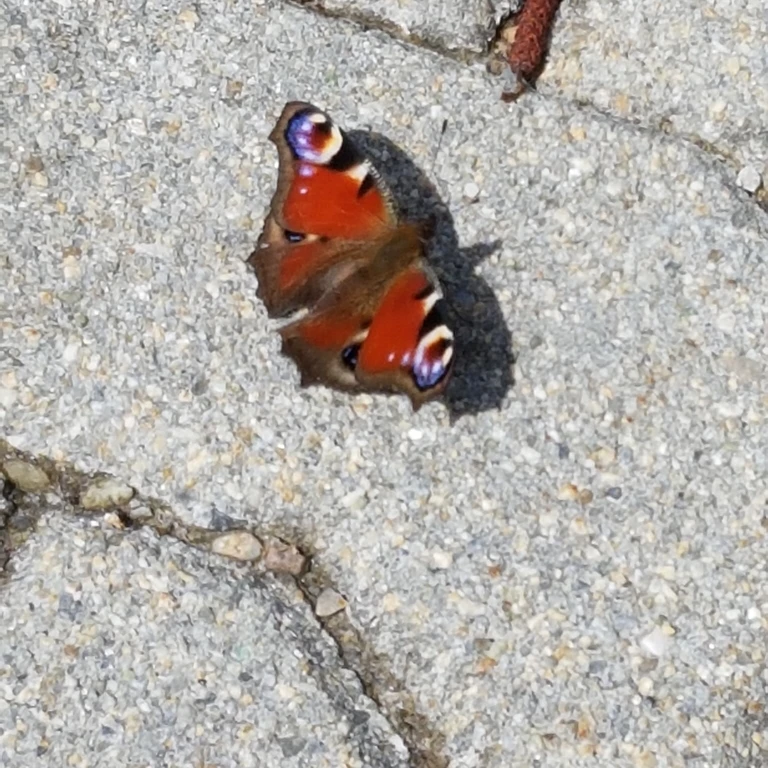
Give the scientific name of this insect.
Aglais io
